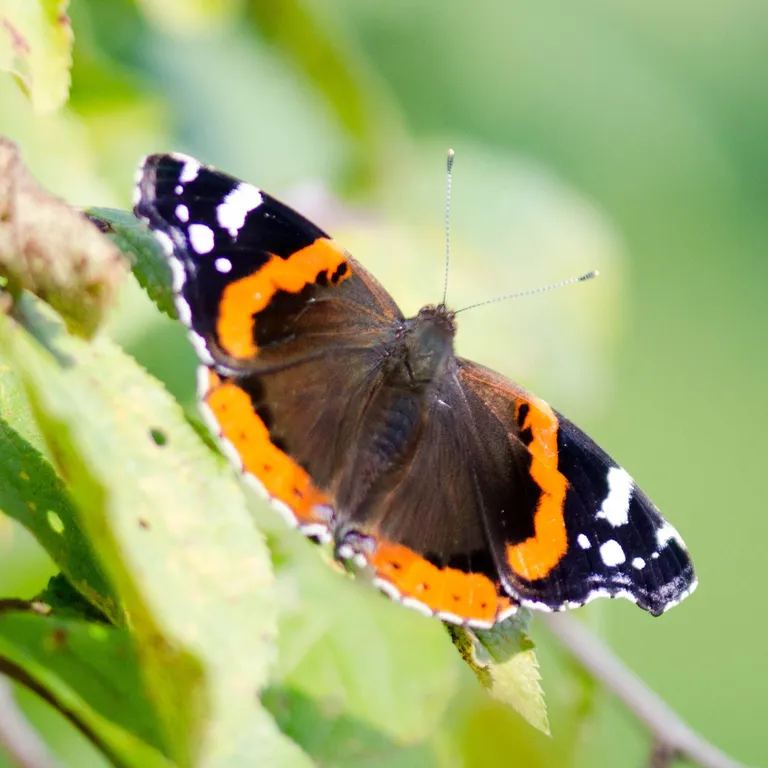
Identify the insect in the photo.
Vanessa atalanta
